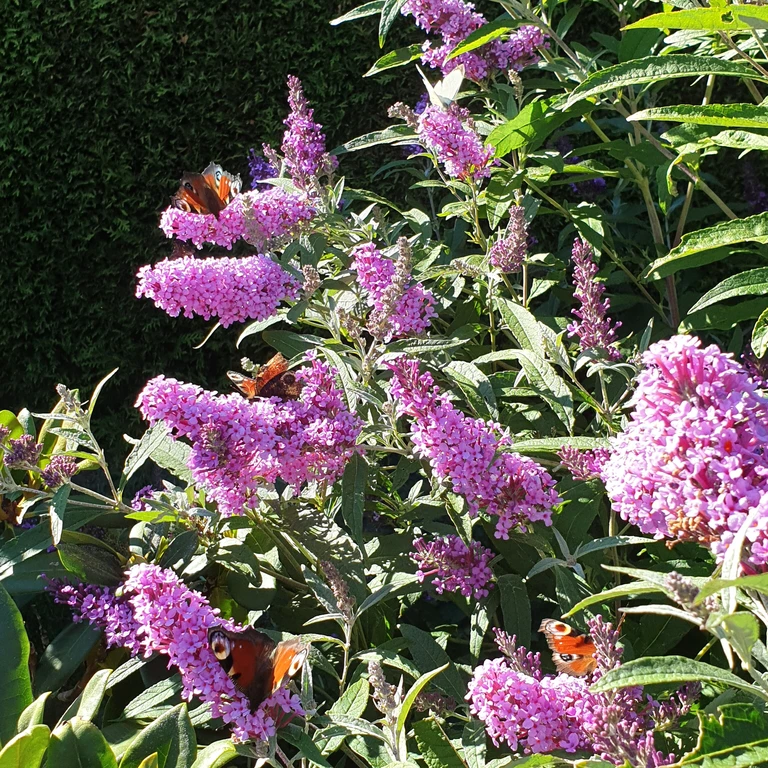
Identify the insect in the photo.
Aglais io
